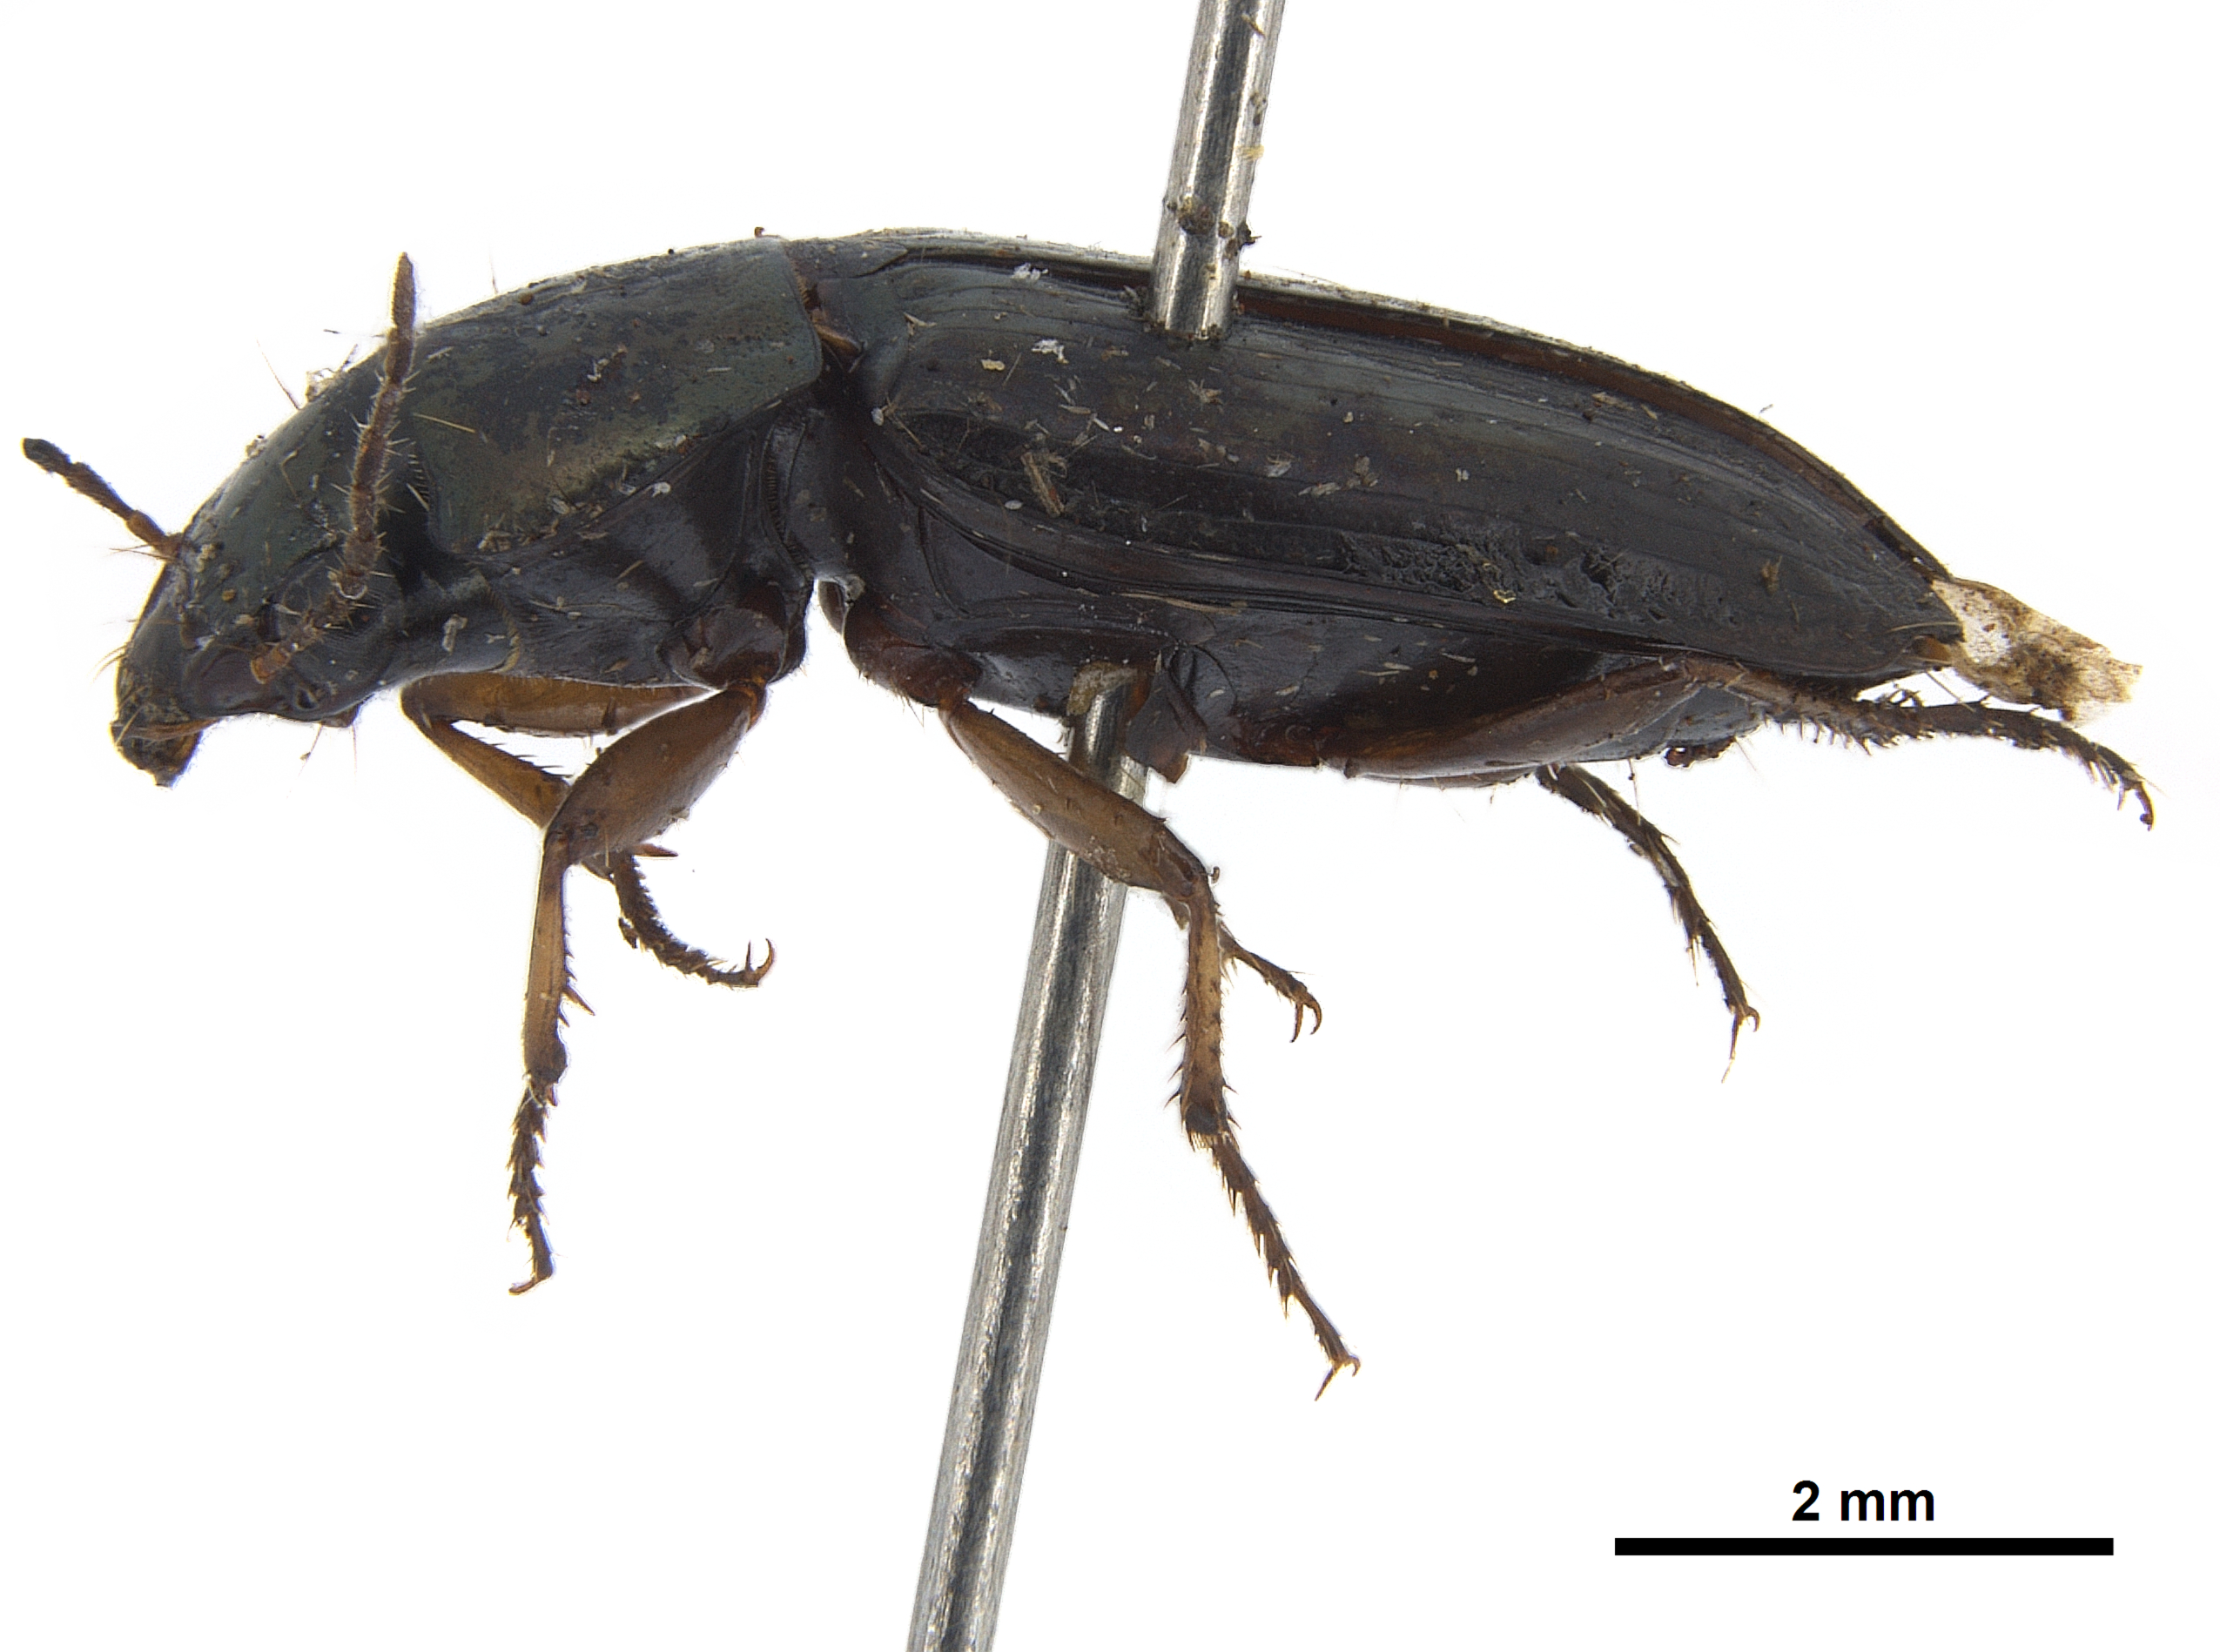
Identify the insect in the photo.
Dioryche colombensis
